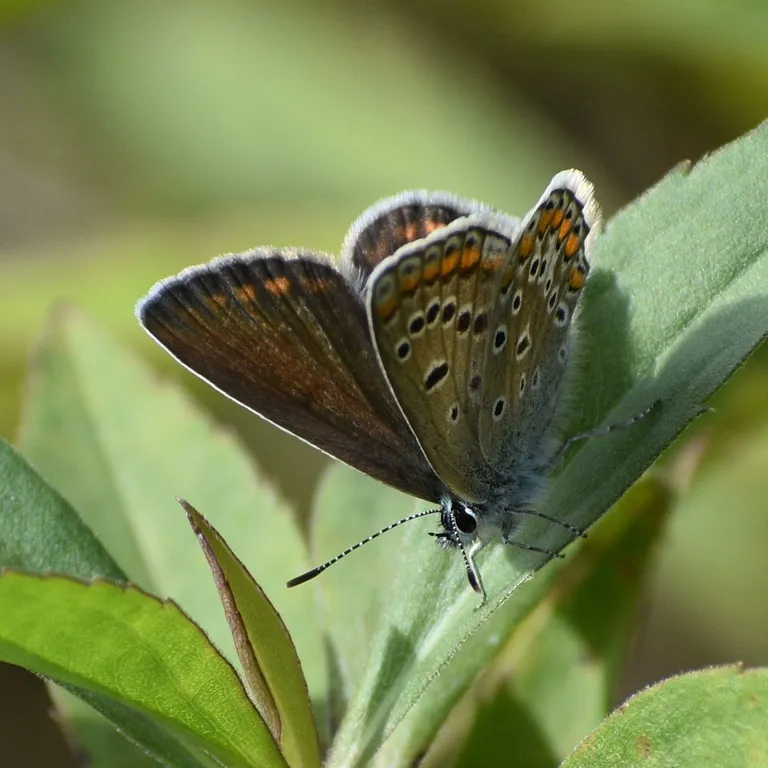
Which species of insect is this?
Polyommatus icarus
